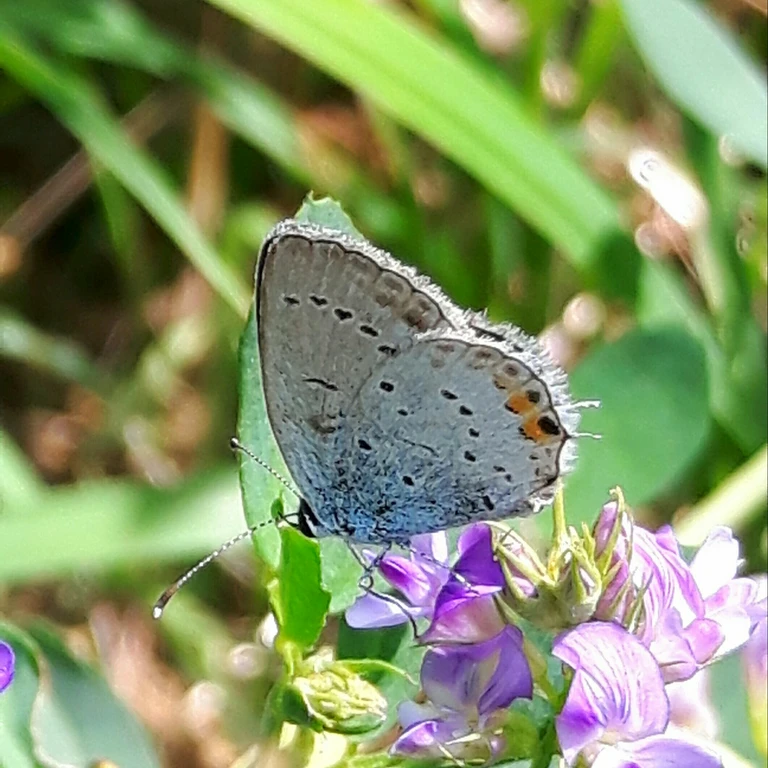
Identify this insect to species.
Cupido argiades (also Elkalyce argiades)
